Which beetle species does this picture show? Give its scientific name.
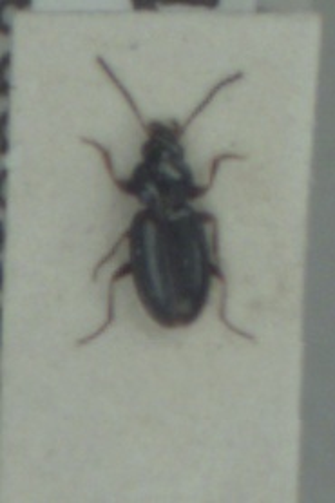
Bembidion obtusum
